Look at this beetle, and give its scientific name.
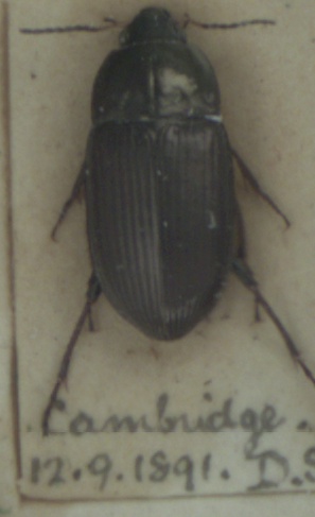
Amara similata
